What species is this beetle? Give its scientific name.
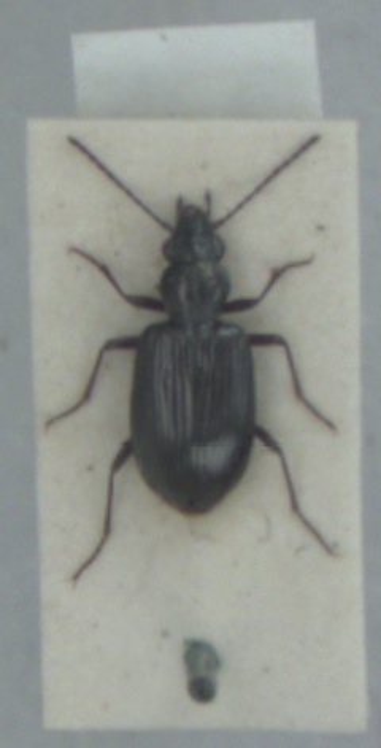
Bembidion punctulatum
